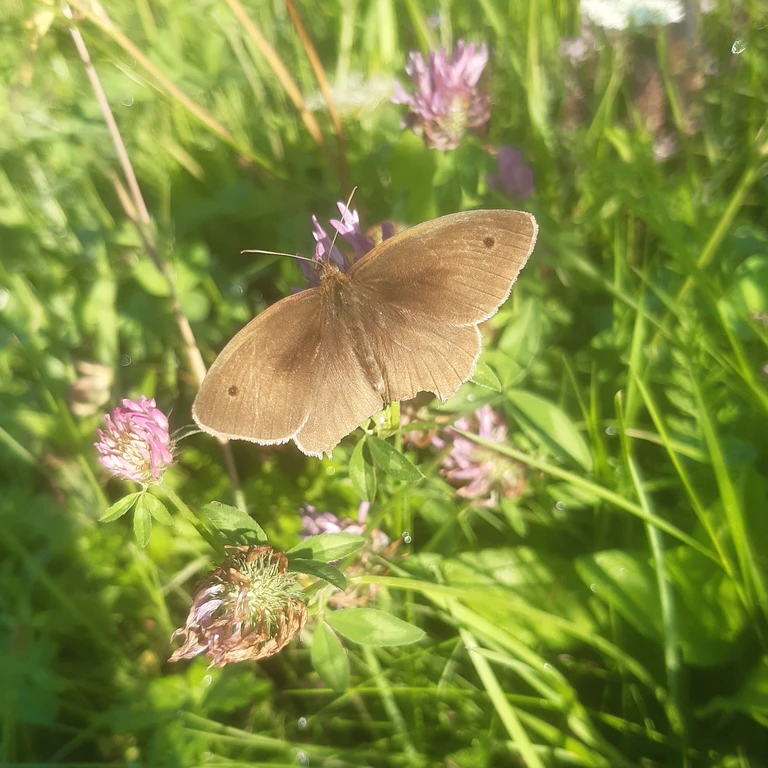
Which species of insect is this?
Maniola jurtina
